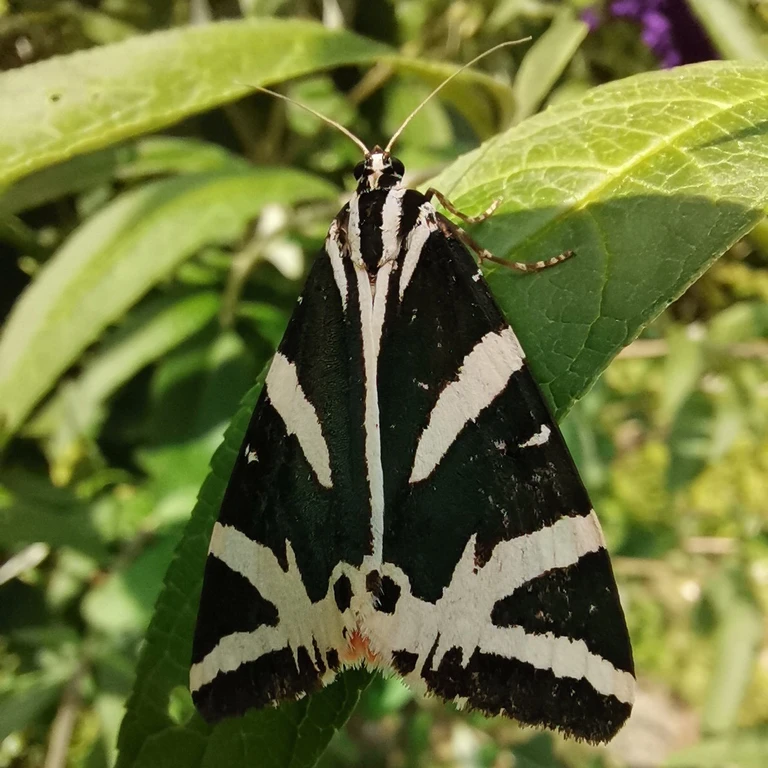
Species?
Euplagia quadripunctaria
